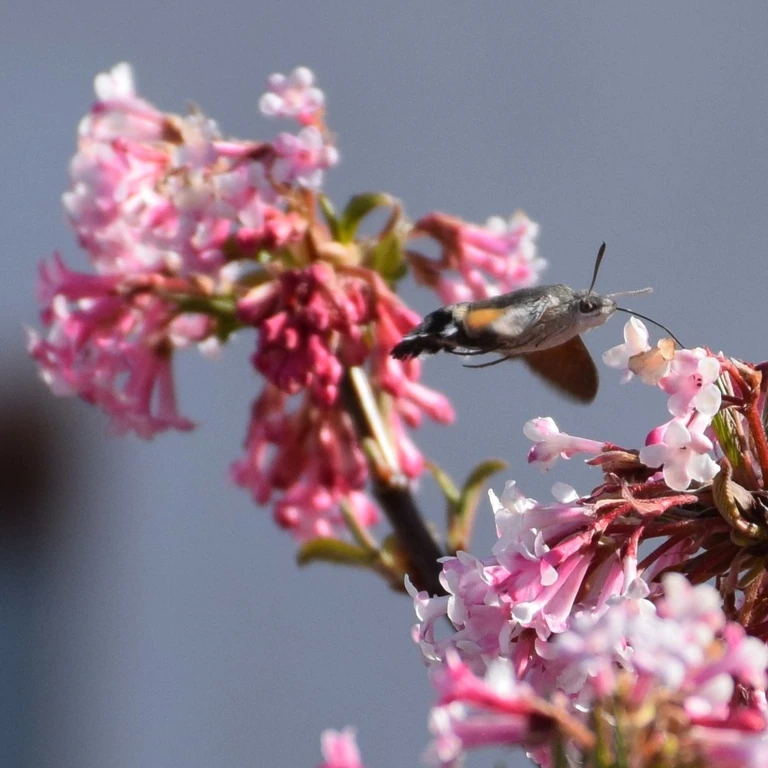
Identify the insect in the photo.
Macroglossum stellatarum
